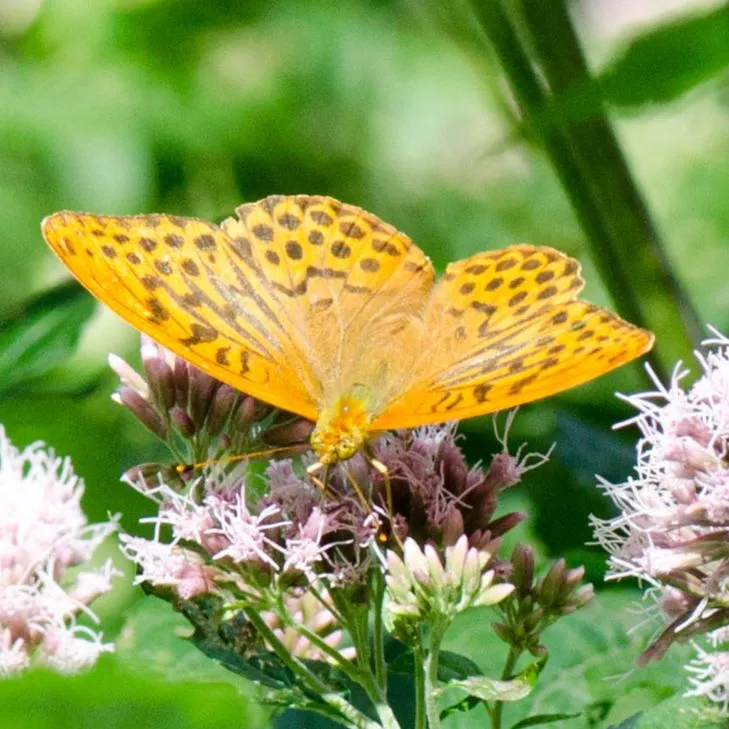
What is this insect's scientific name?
Argynnis paphia
